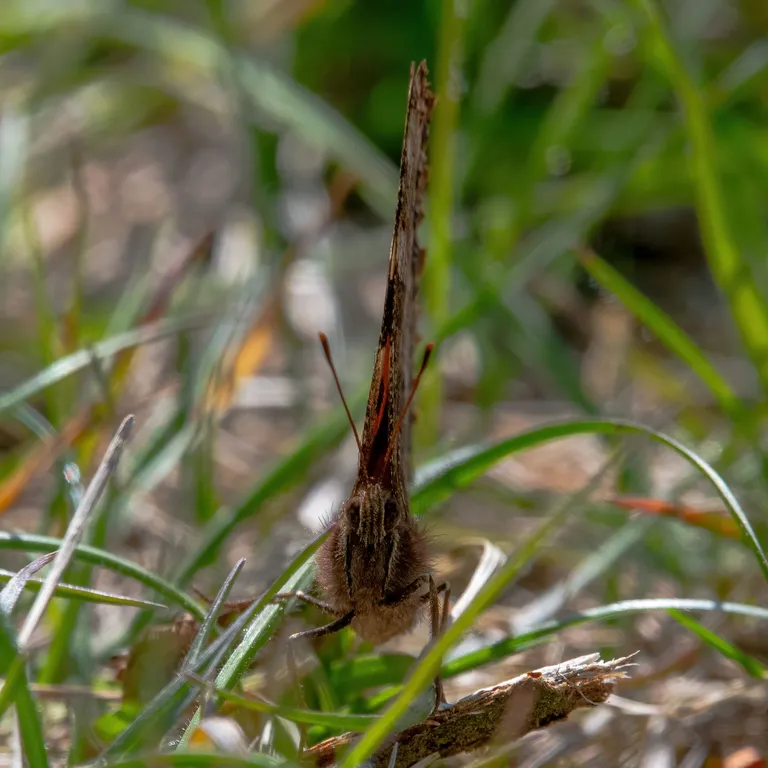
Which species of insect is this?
Aglais urticae
